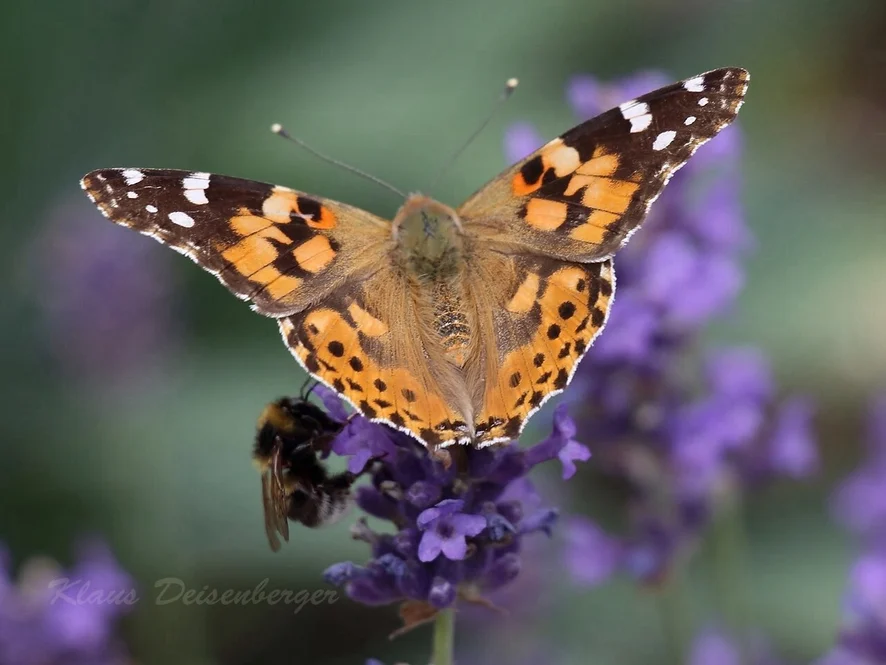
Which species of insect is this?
Vanessa cardui
